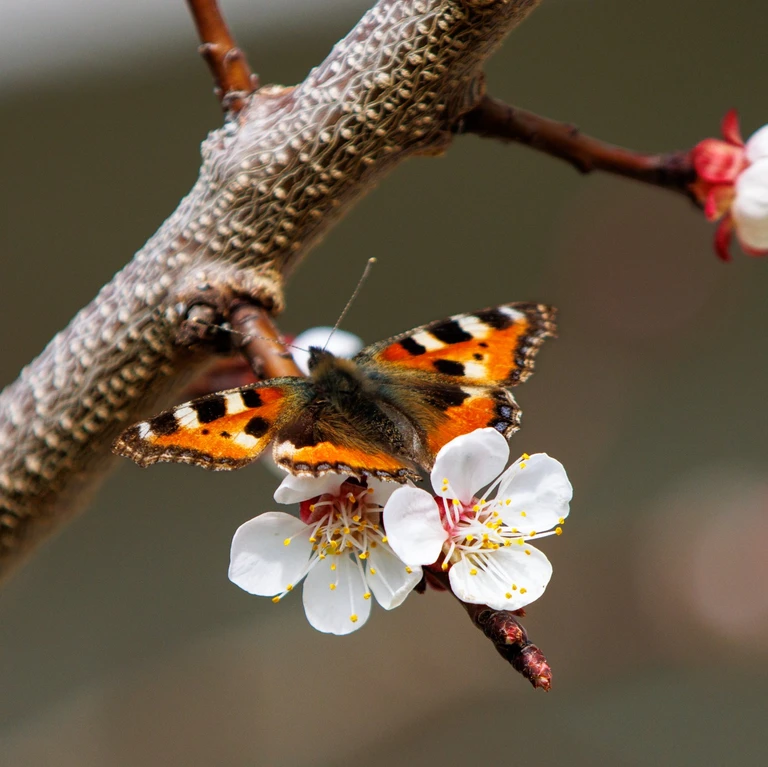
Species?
Aglais urticae
